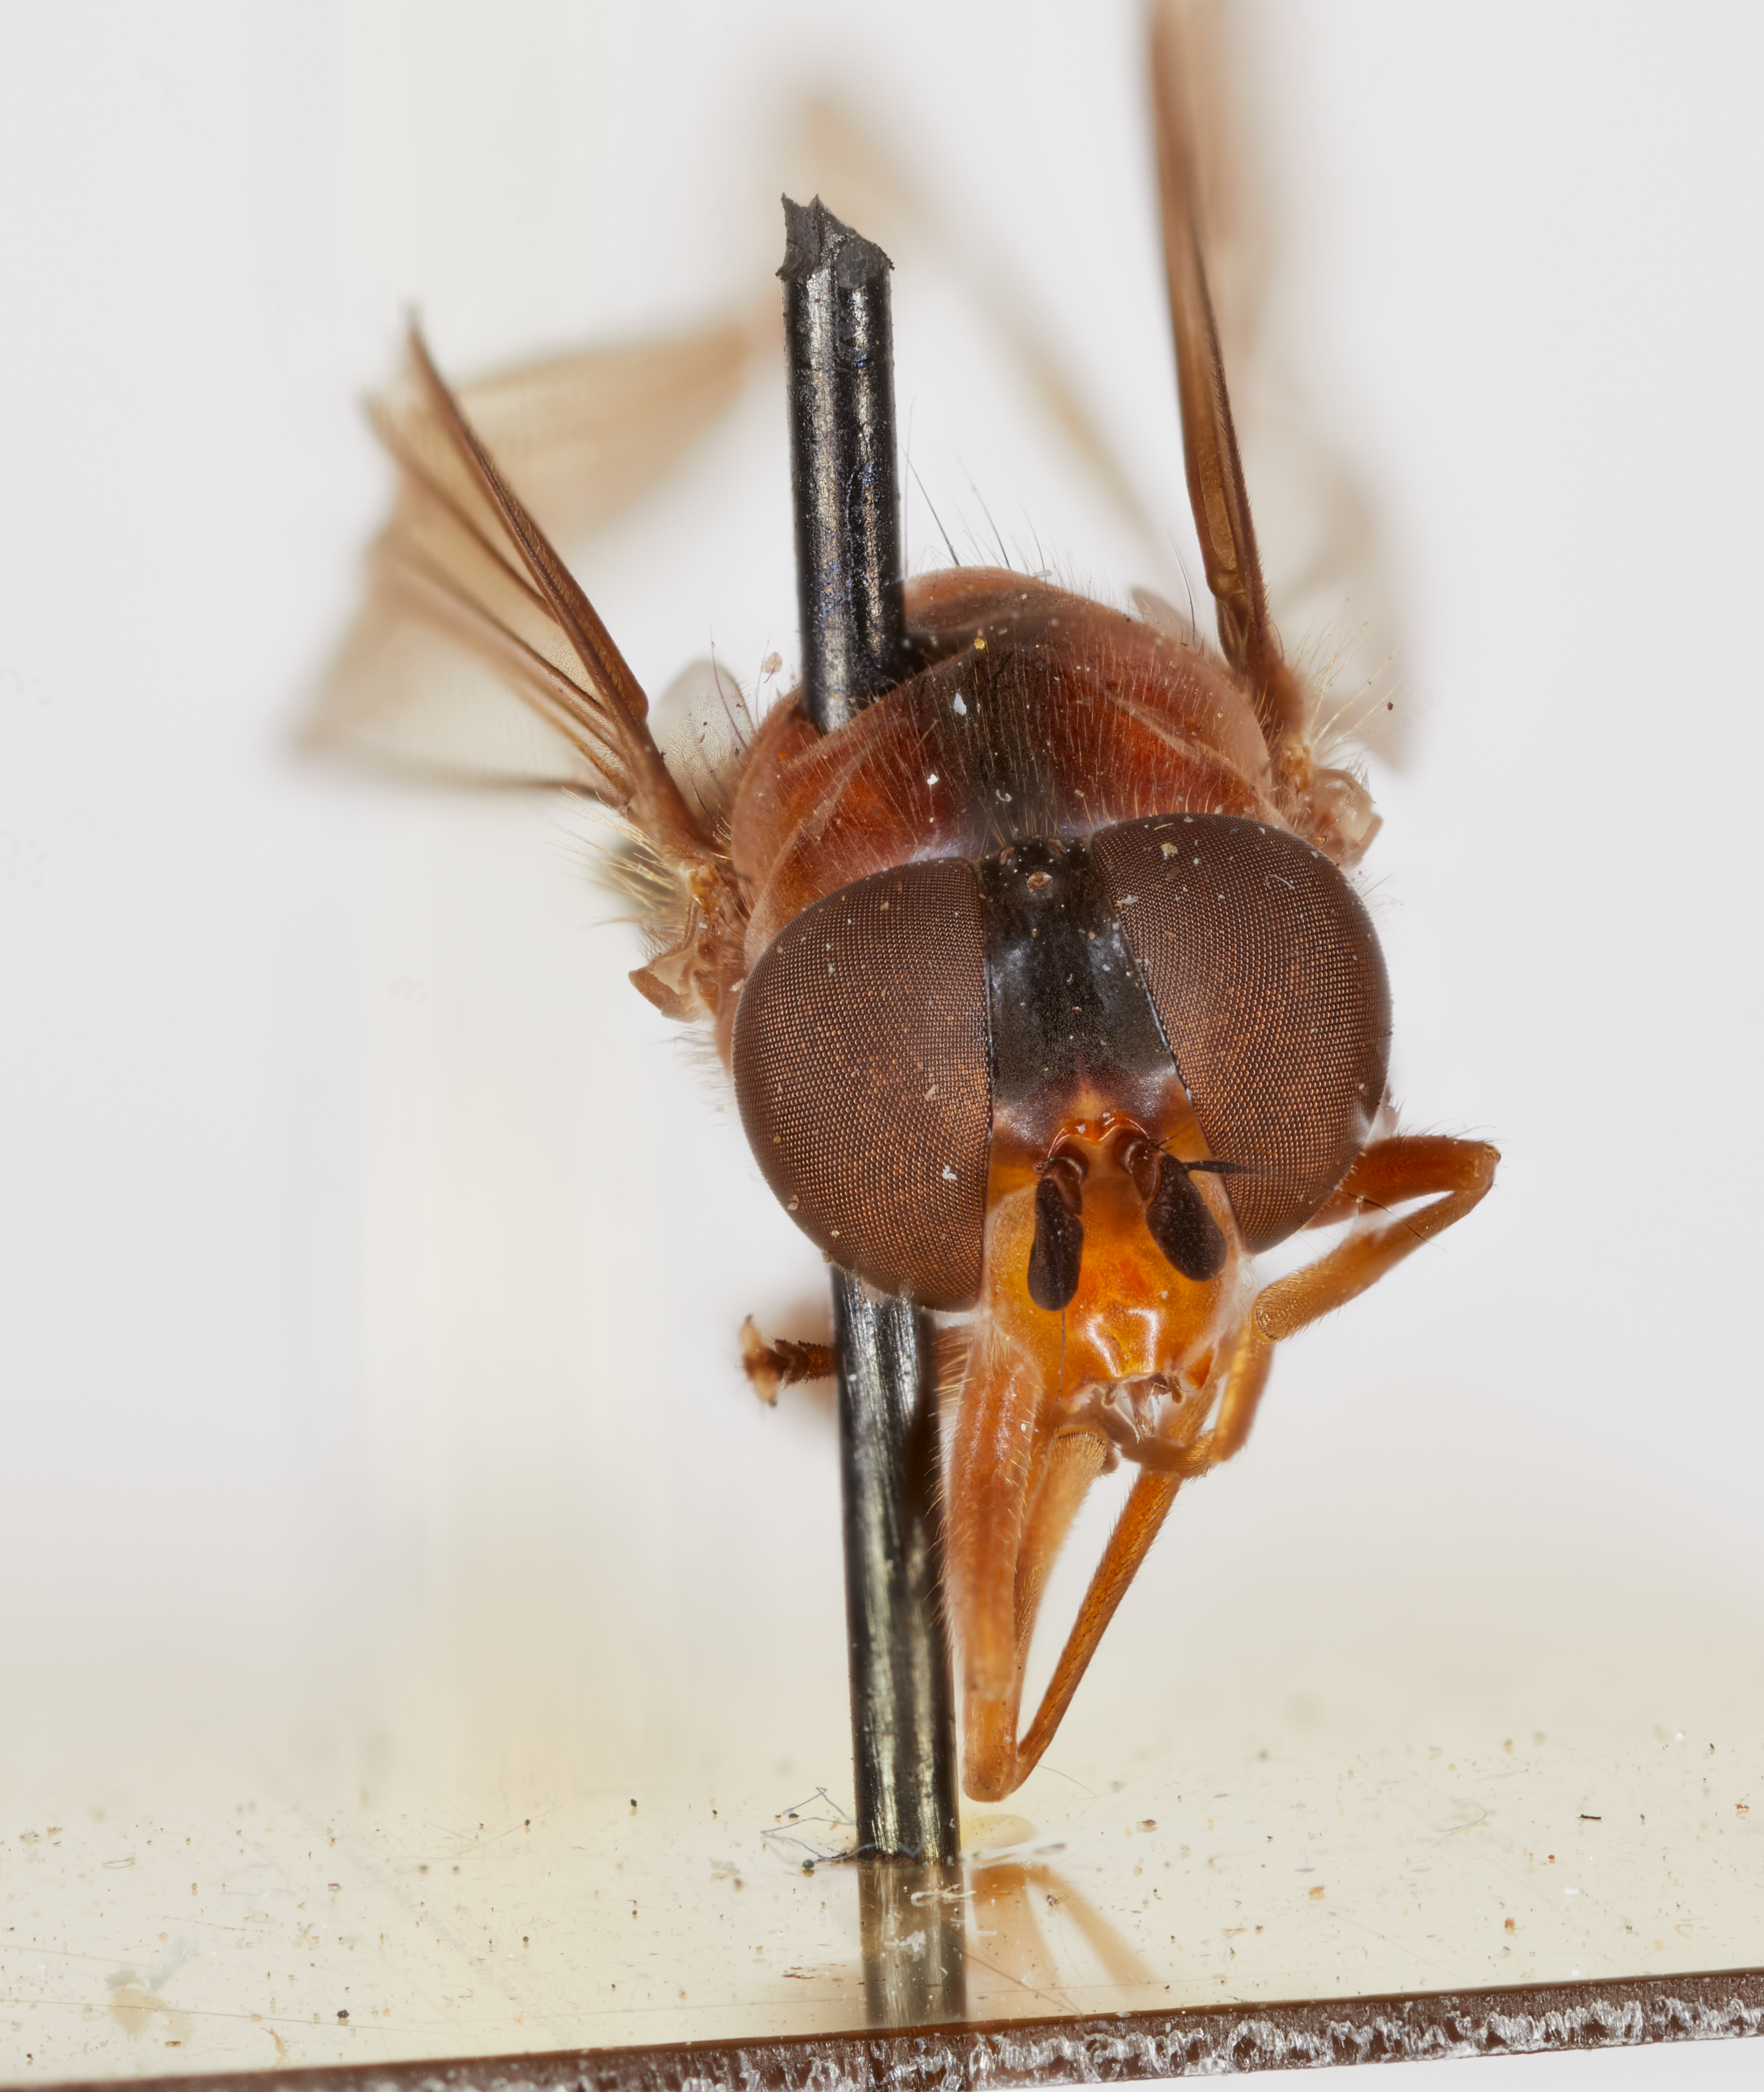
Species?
Chilosia incerta
